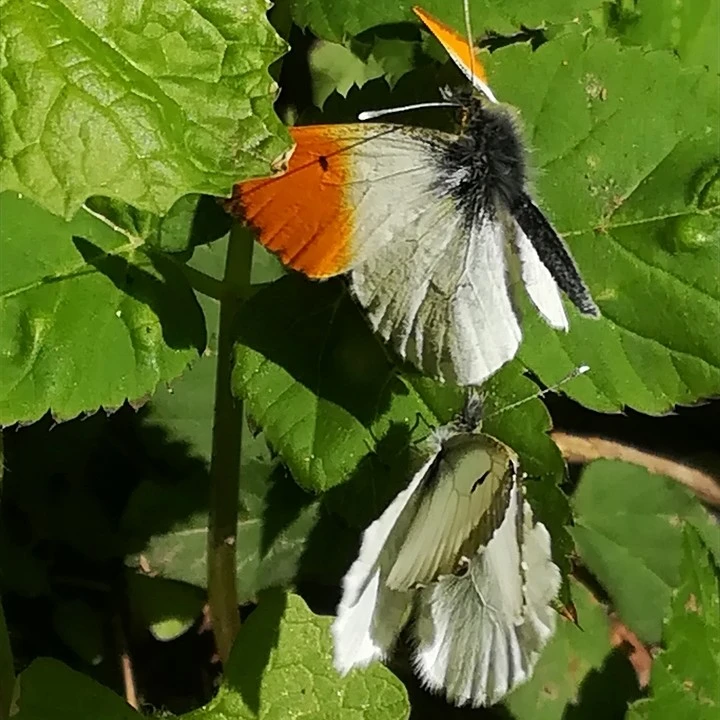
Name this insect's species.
Anthocharis cardamines
